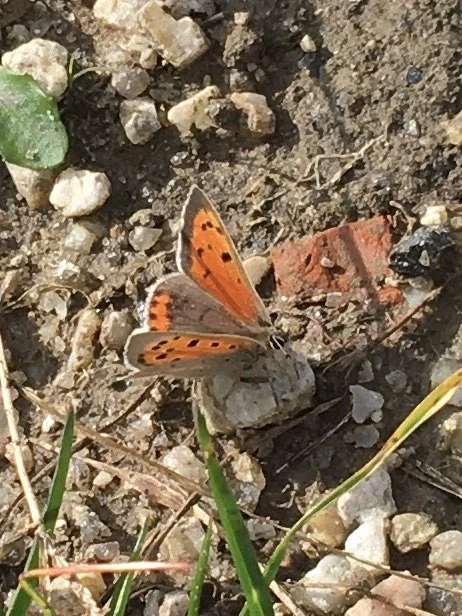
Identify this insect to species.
Lycaena phlaeas
